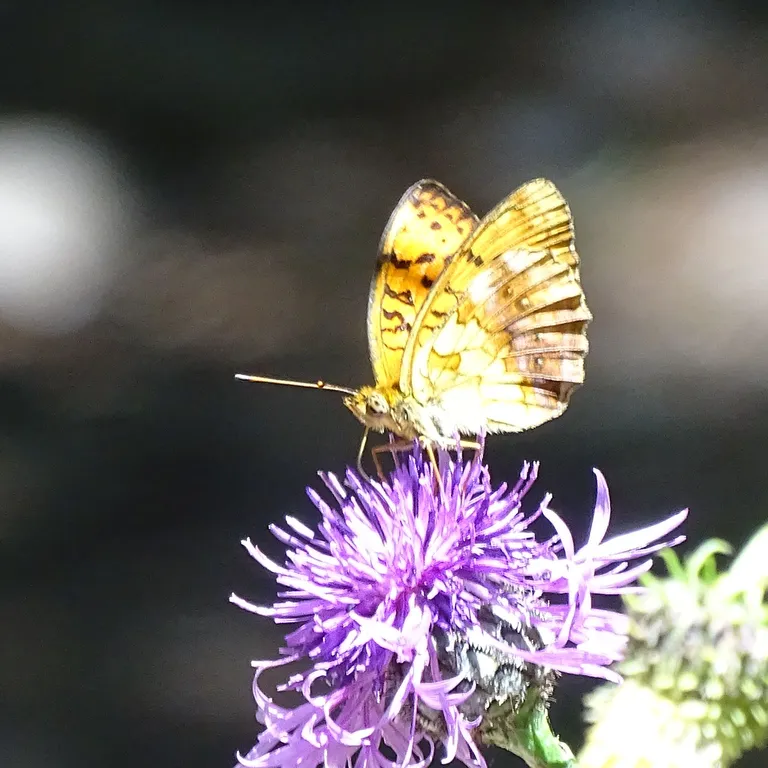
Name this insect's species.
Brenthis daphne
